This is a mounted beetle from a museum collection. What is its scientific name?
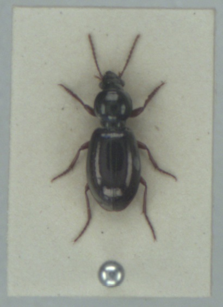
Miscodera arctica
